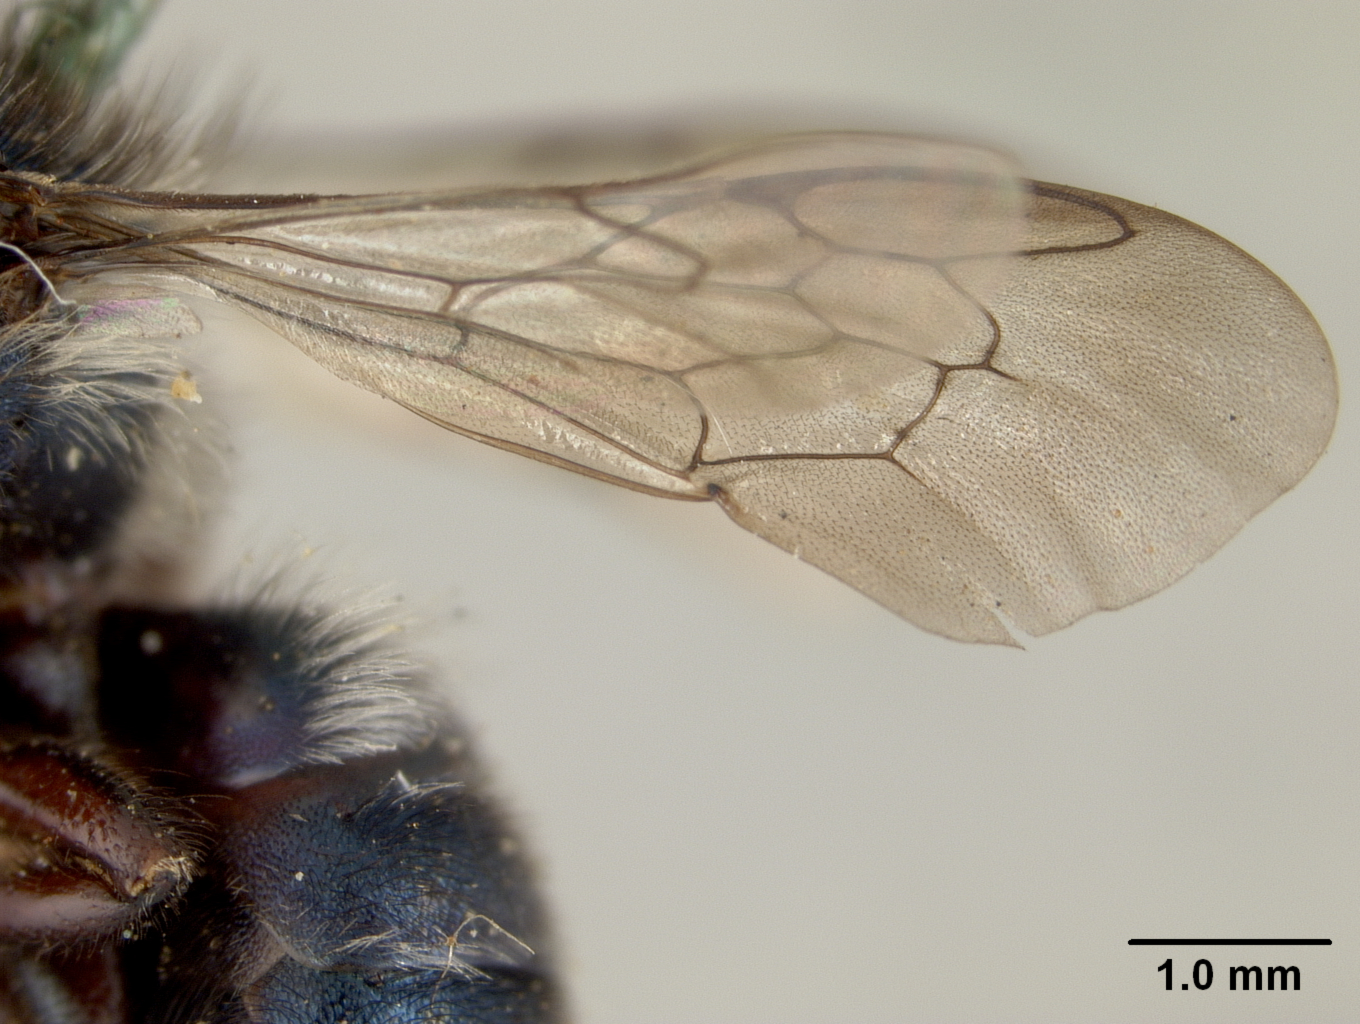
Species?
Osmia malina
